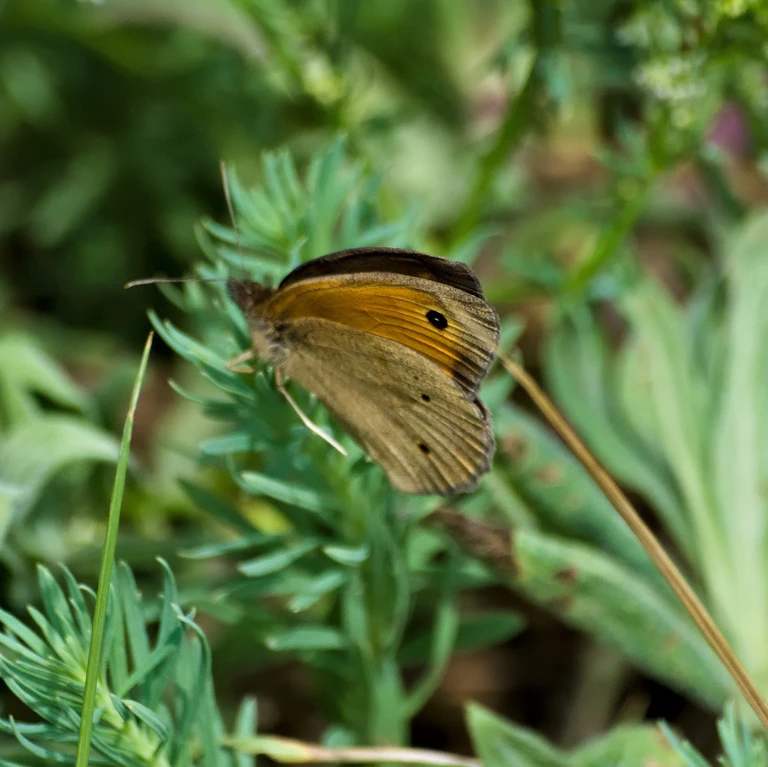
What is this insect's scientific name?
Maniola jurtina
